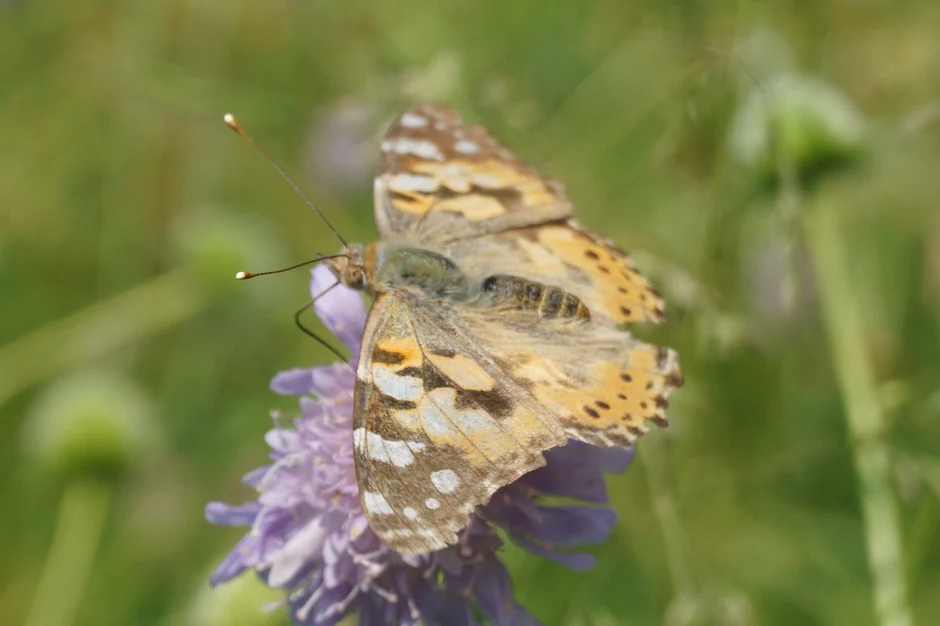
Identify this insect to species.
Vanessa cardui
